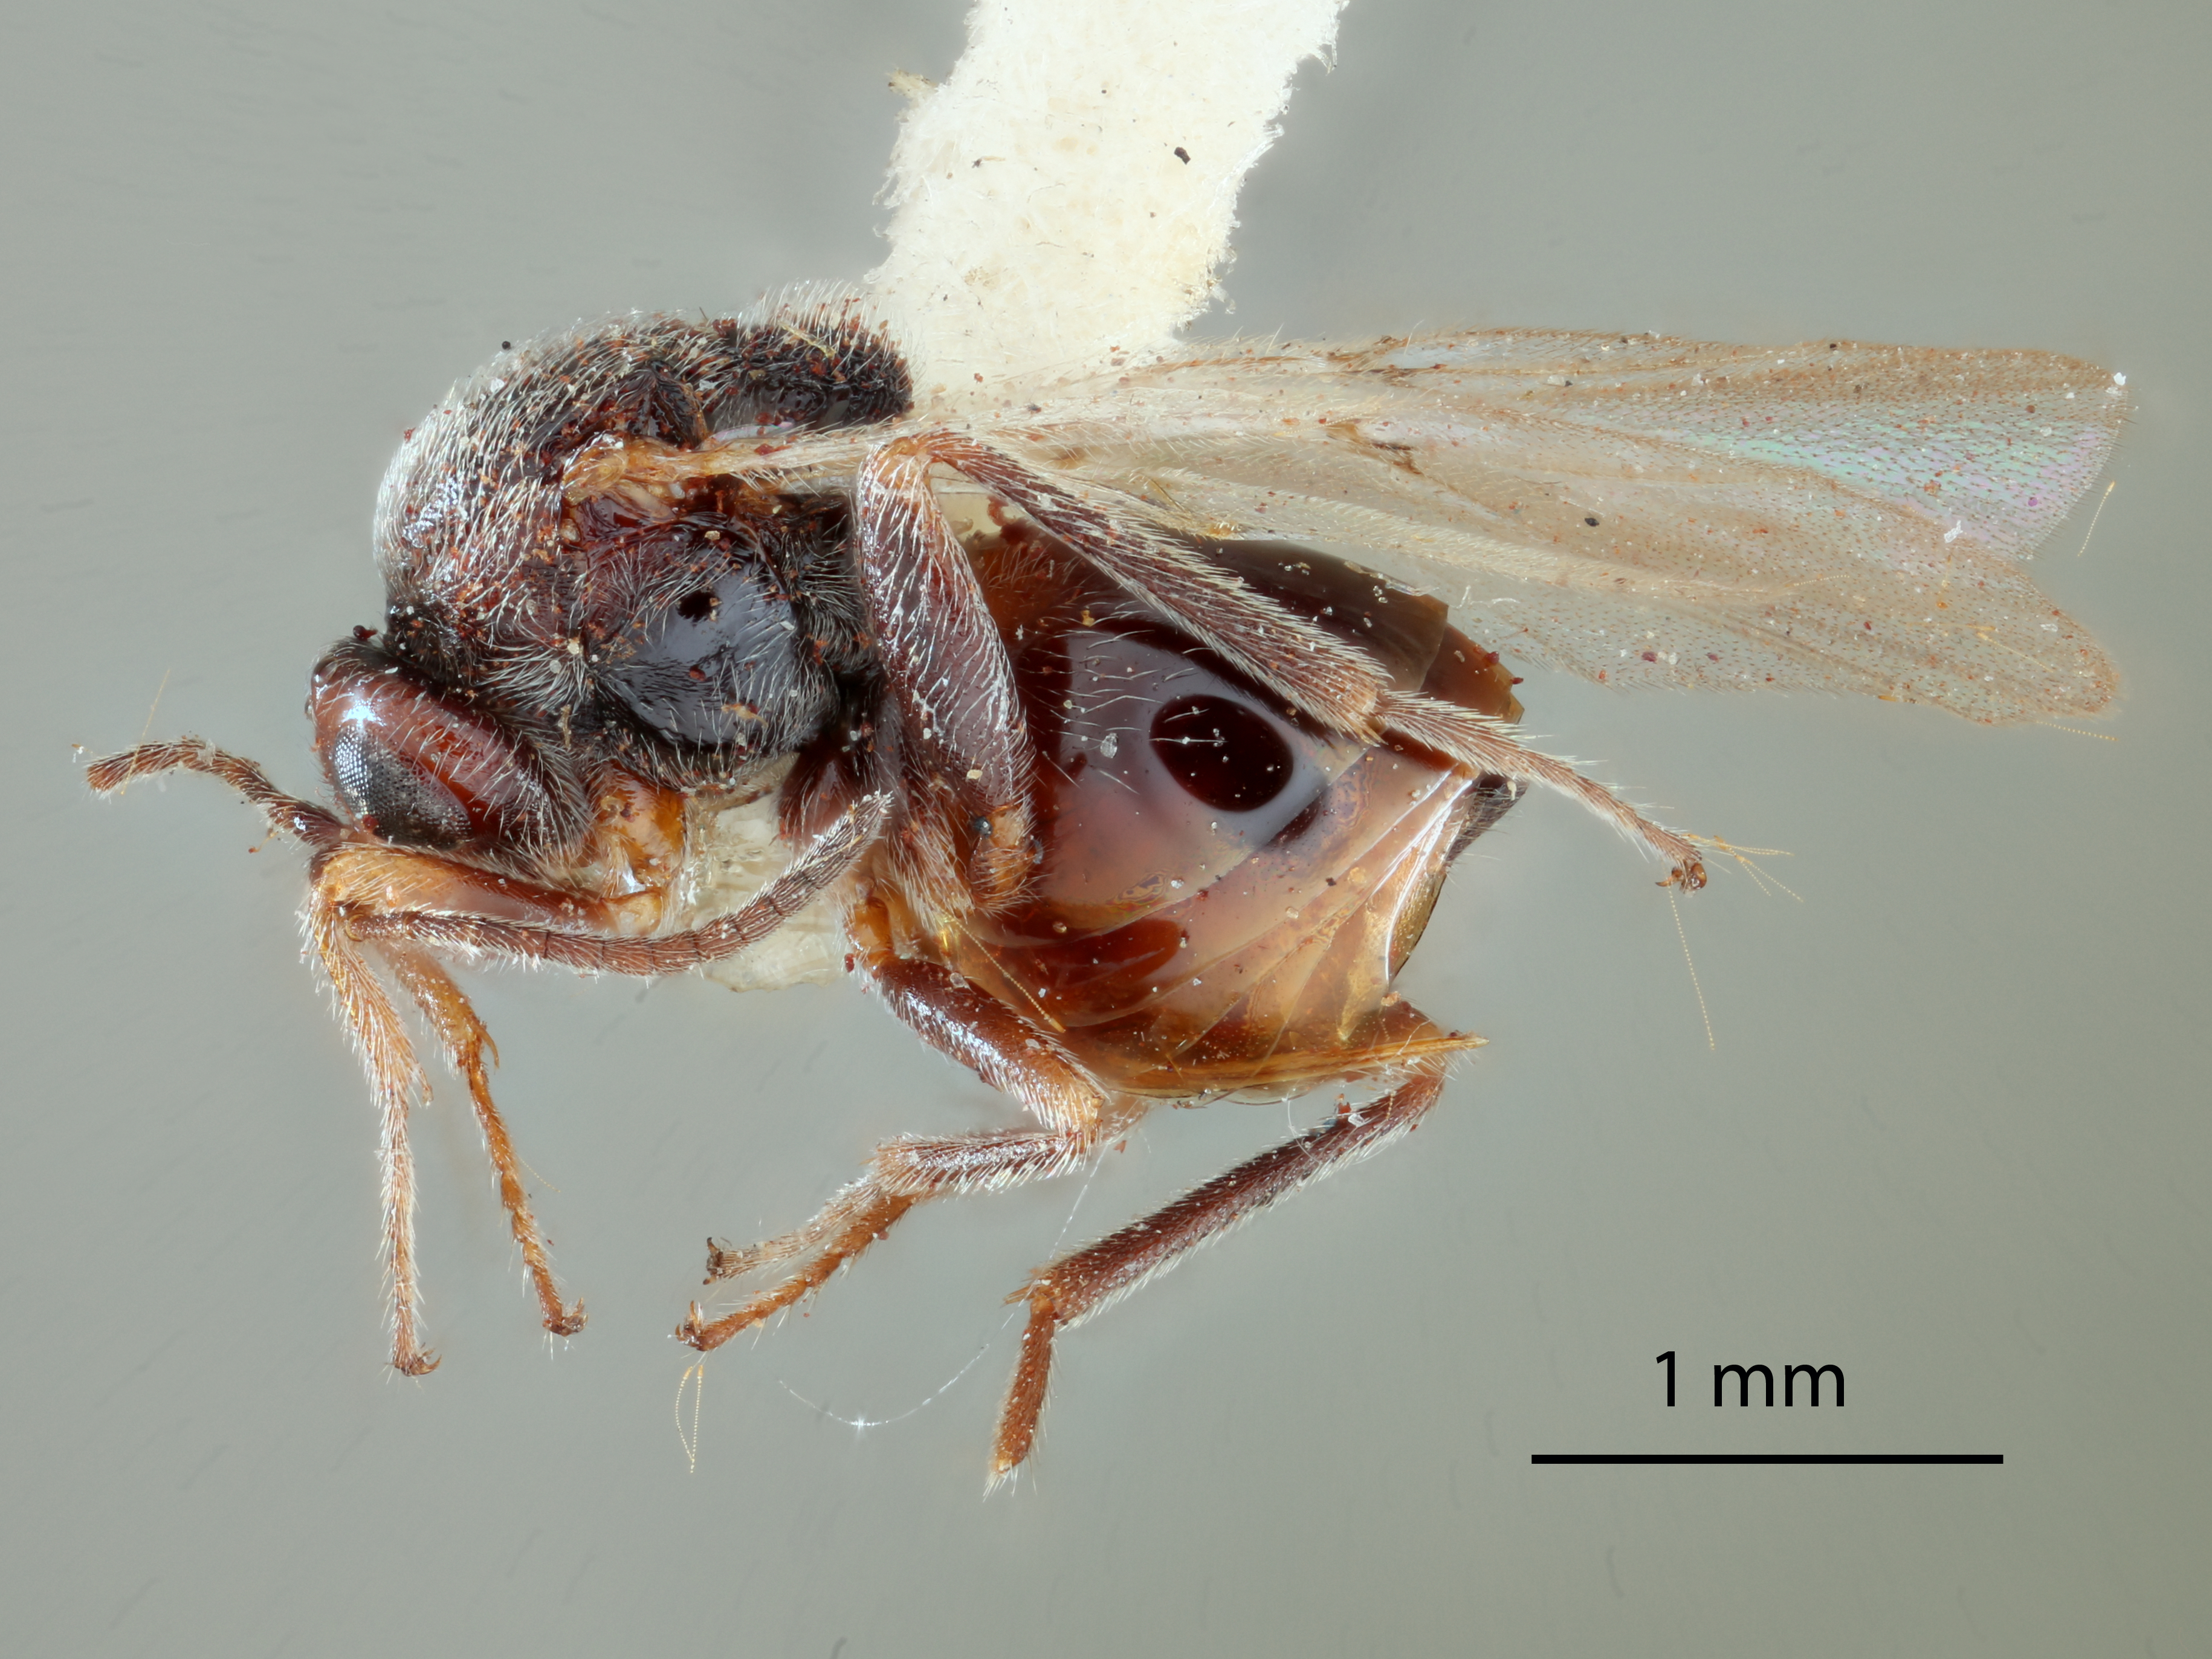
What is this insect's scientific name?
Andricus impositus
